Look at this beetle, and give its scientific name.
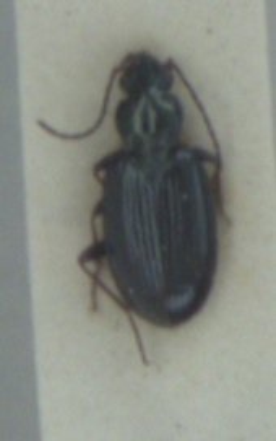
Bembidion atrocaeruleum
